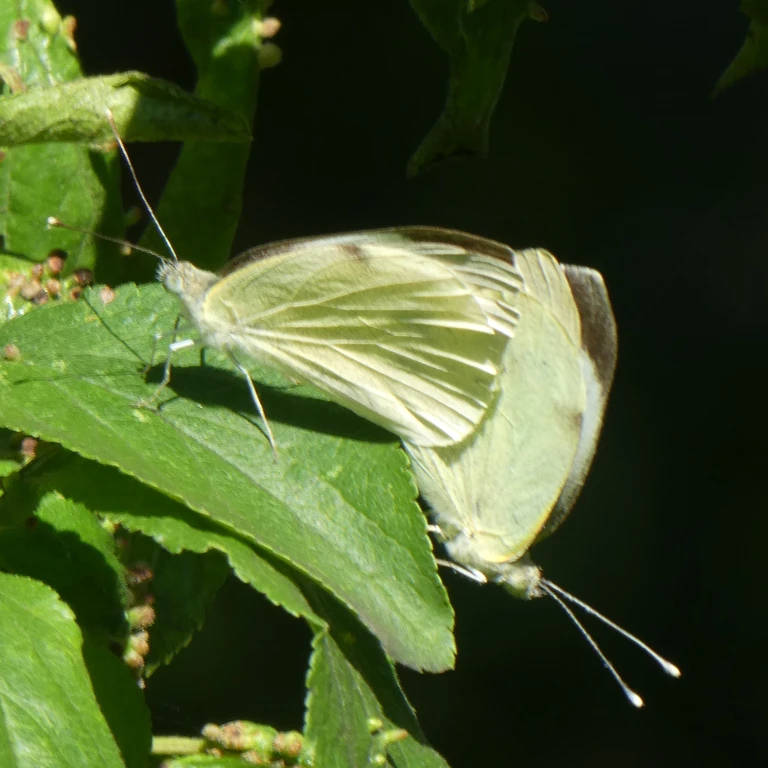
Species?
Pieris brassicae
